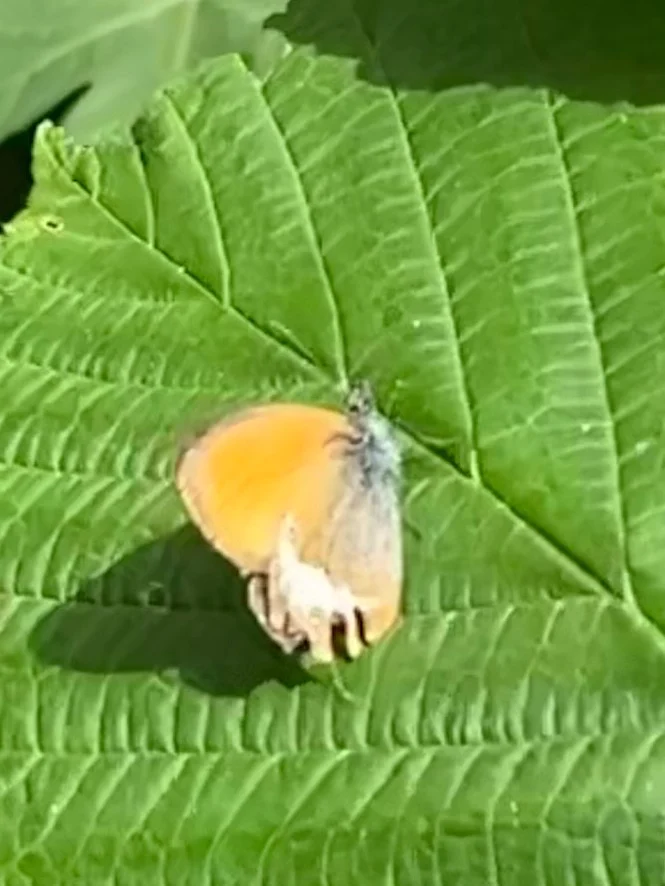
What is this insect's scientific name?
Coenonympha arcania
